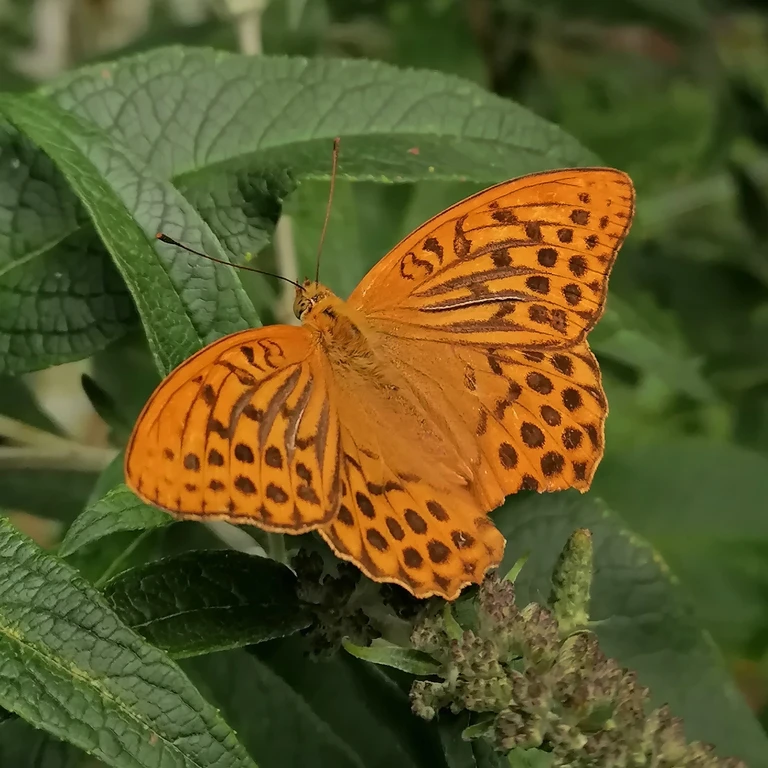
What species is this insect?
Argynnis paphia
